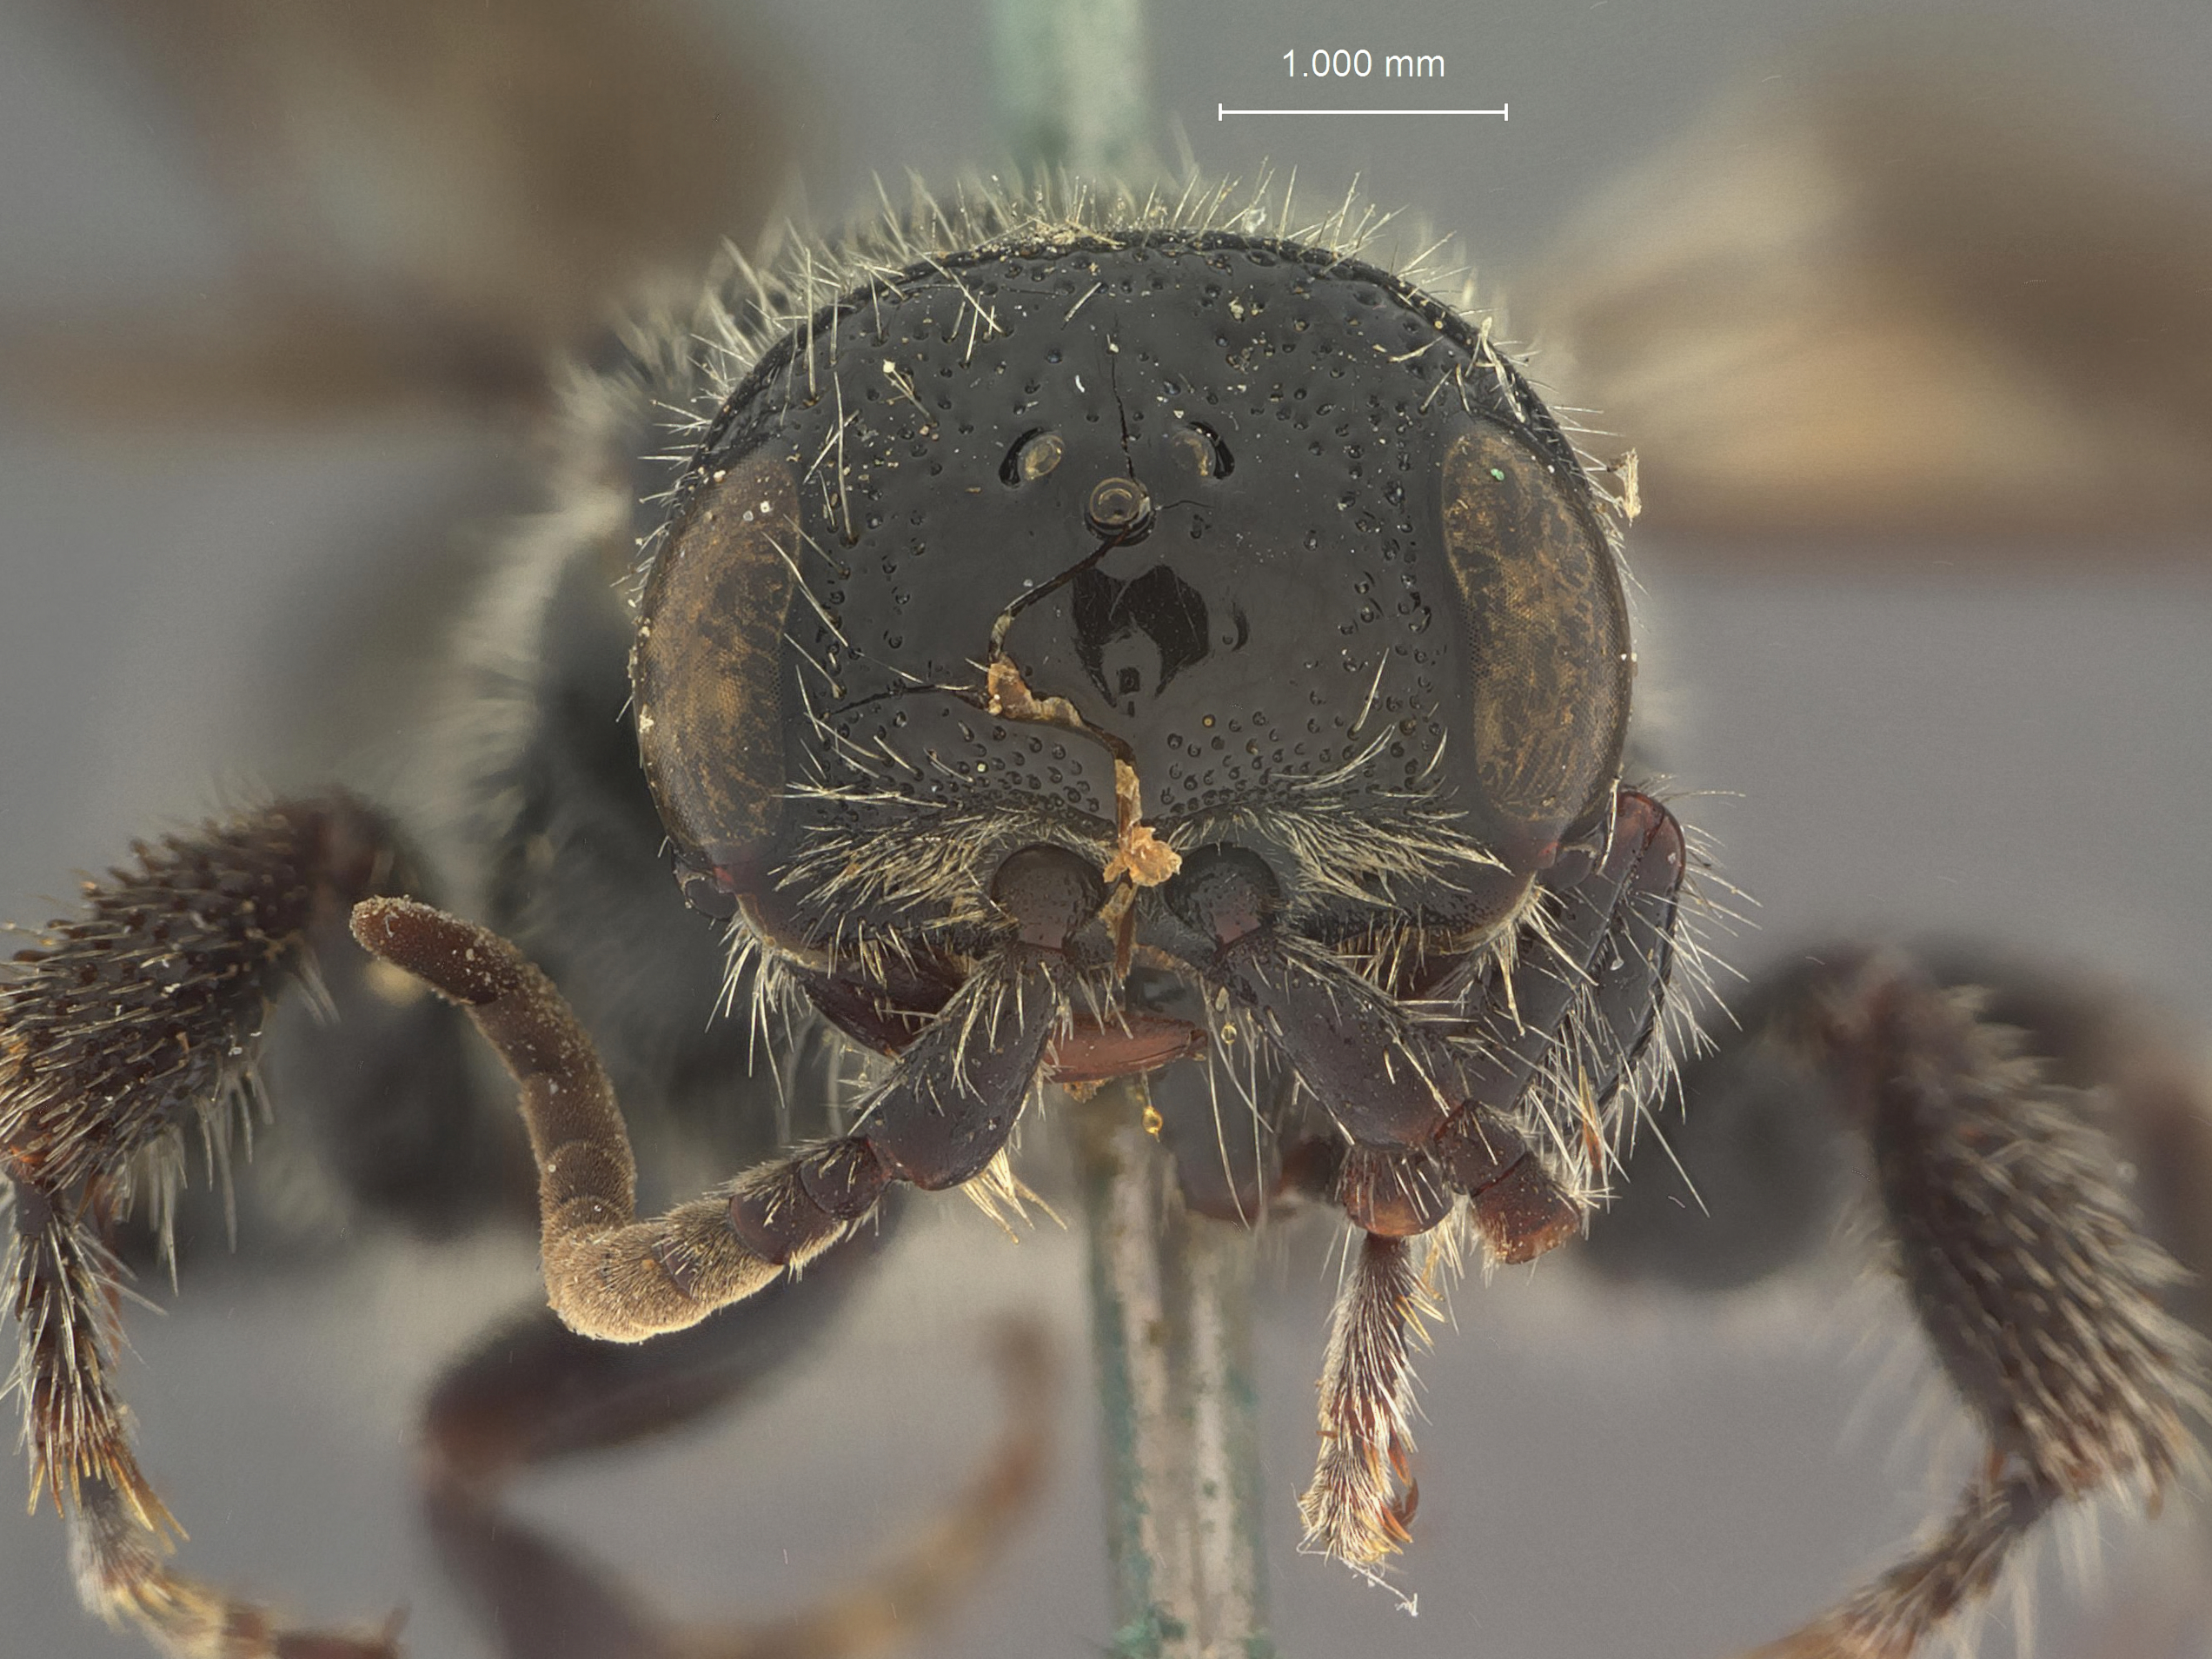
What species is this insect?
Tiphia calva
